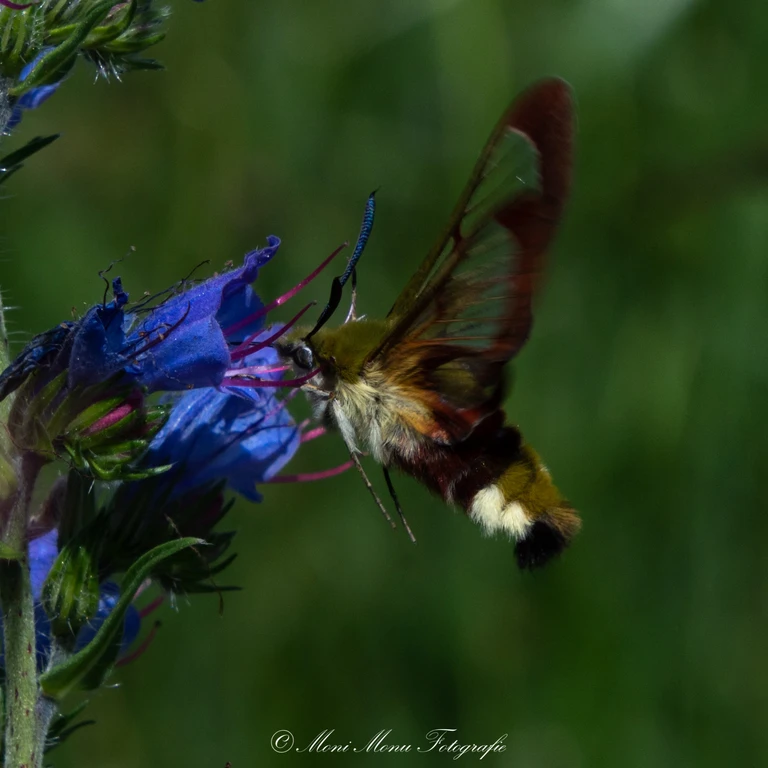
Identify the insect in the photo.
Hemaris fuciformis
